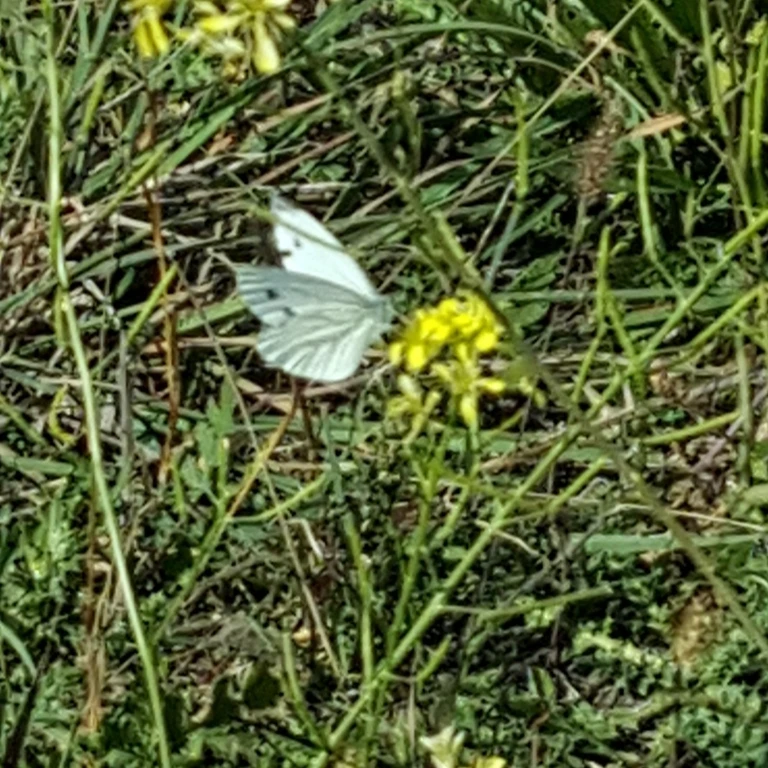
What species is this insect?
Pieris napi
